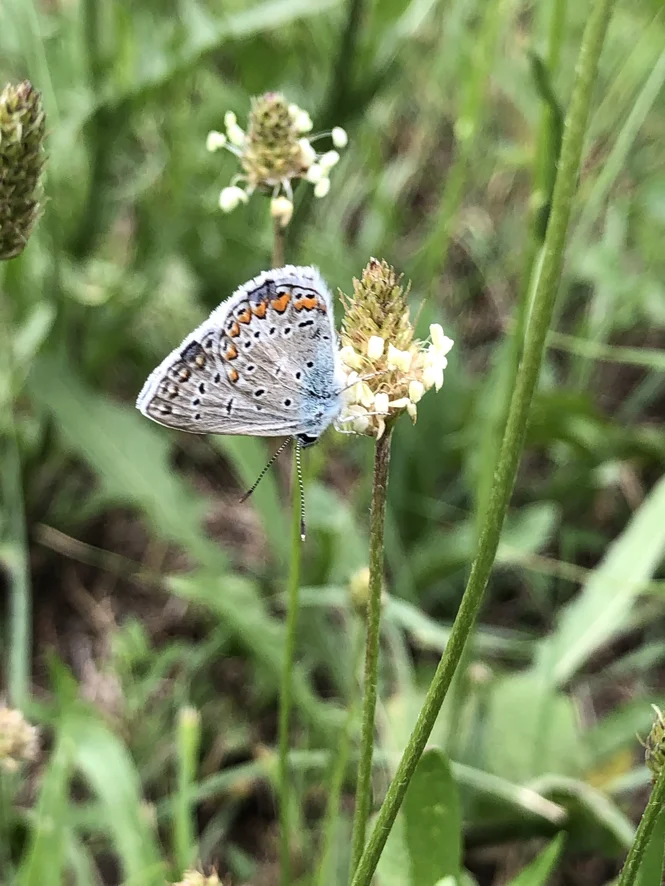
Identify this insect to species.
Polyommatus icarus
